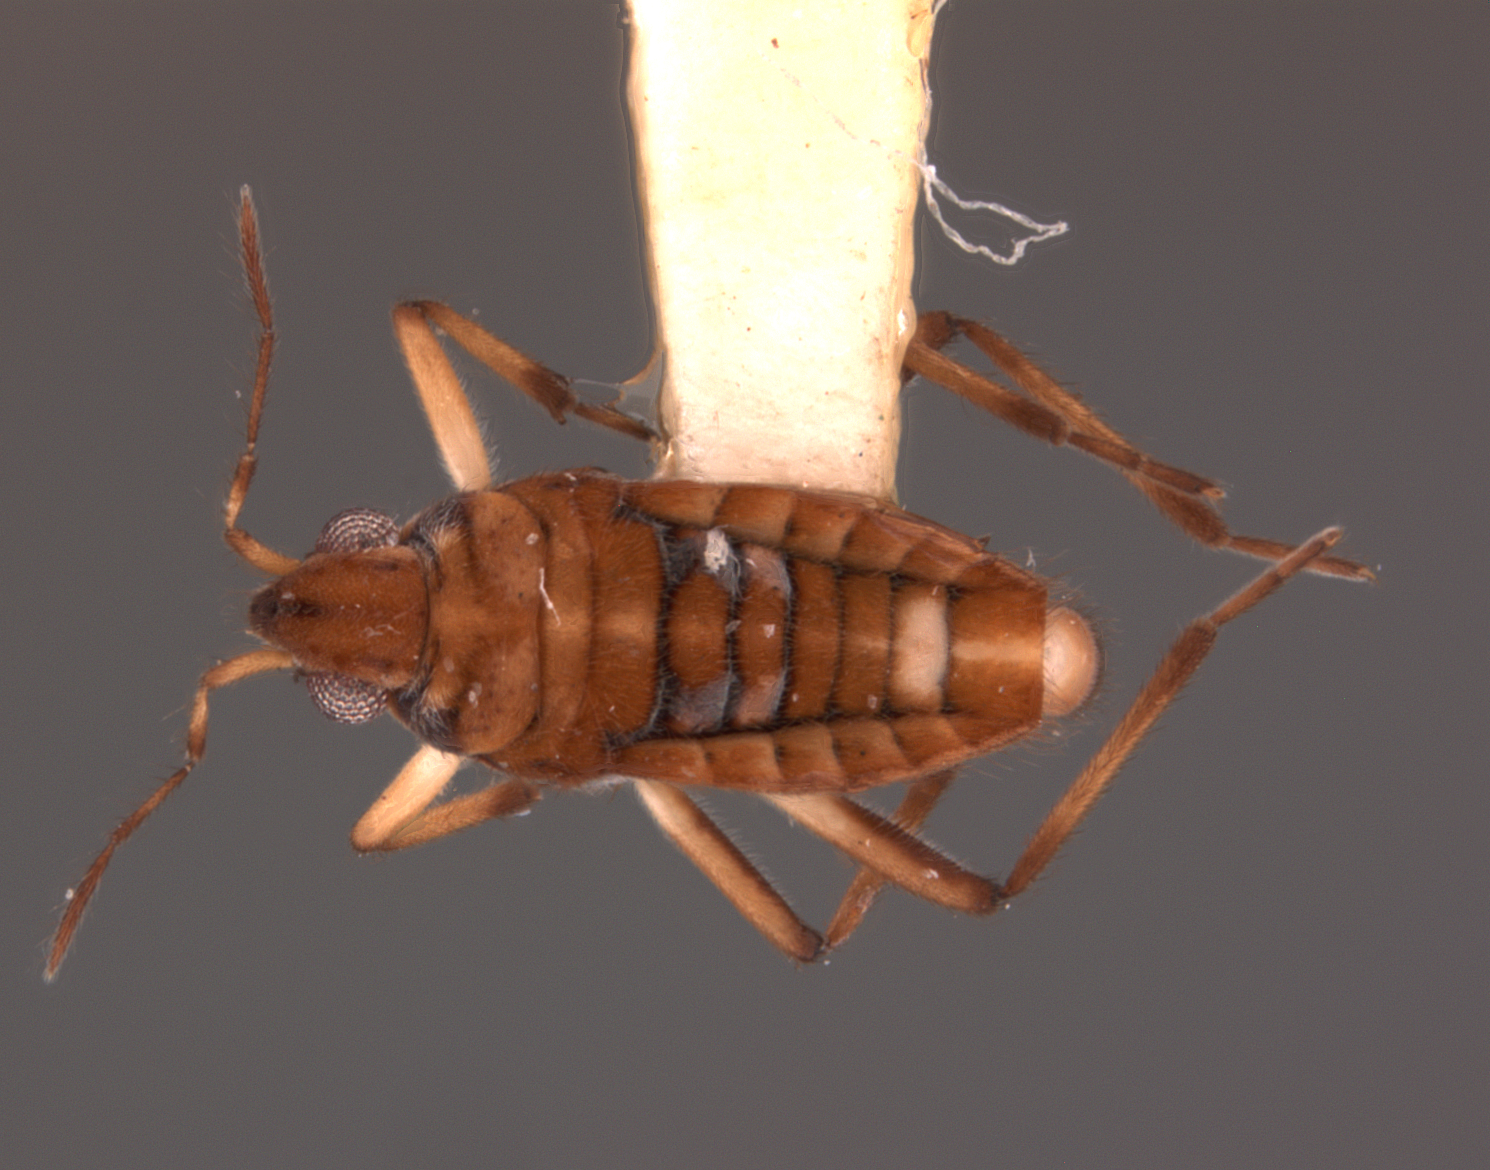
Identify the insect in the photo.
Microvelia argusta
